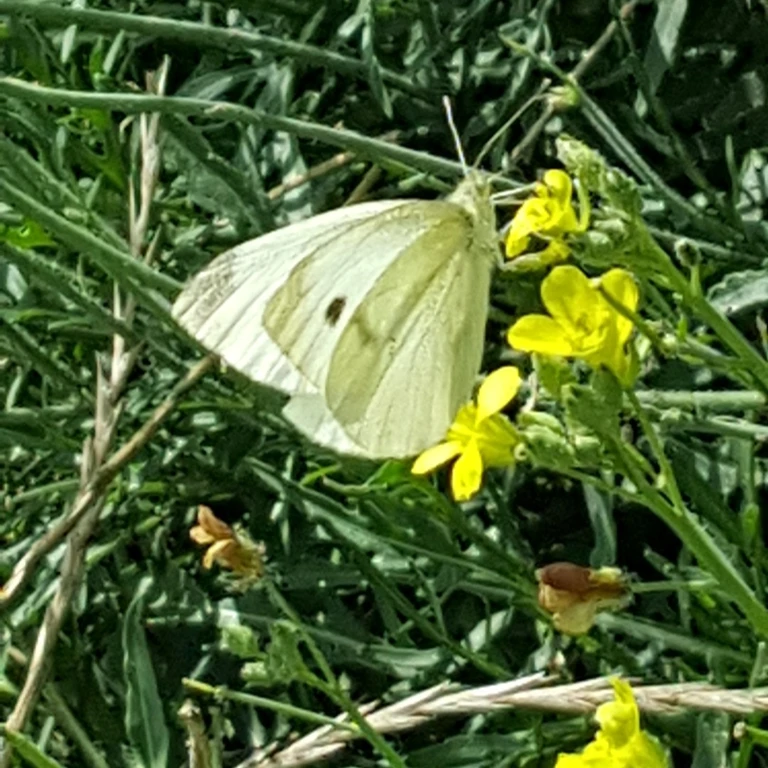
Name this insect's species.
Pieris rapae
